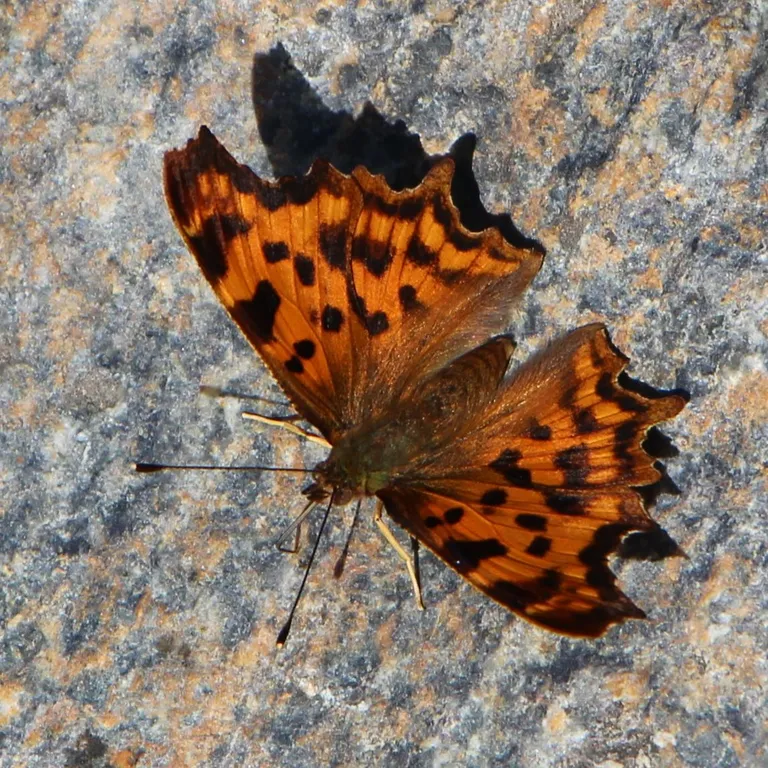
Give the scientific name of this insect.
Polygonia c-album
